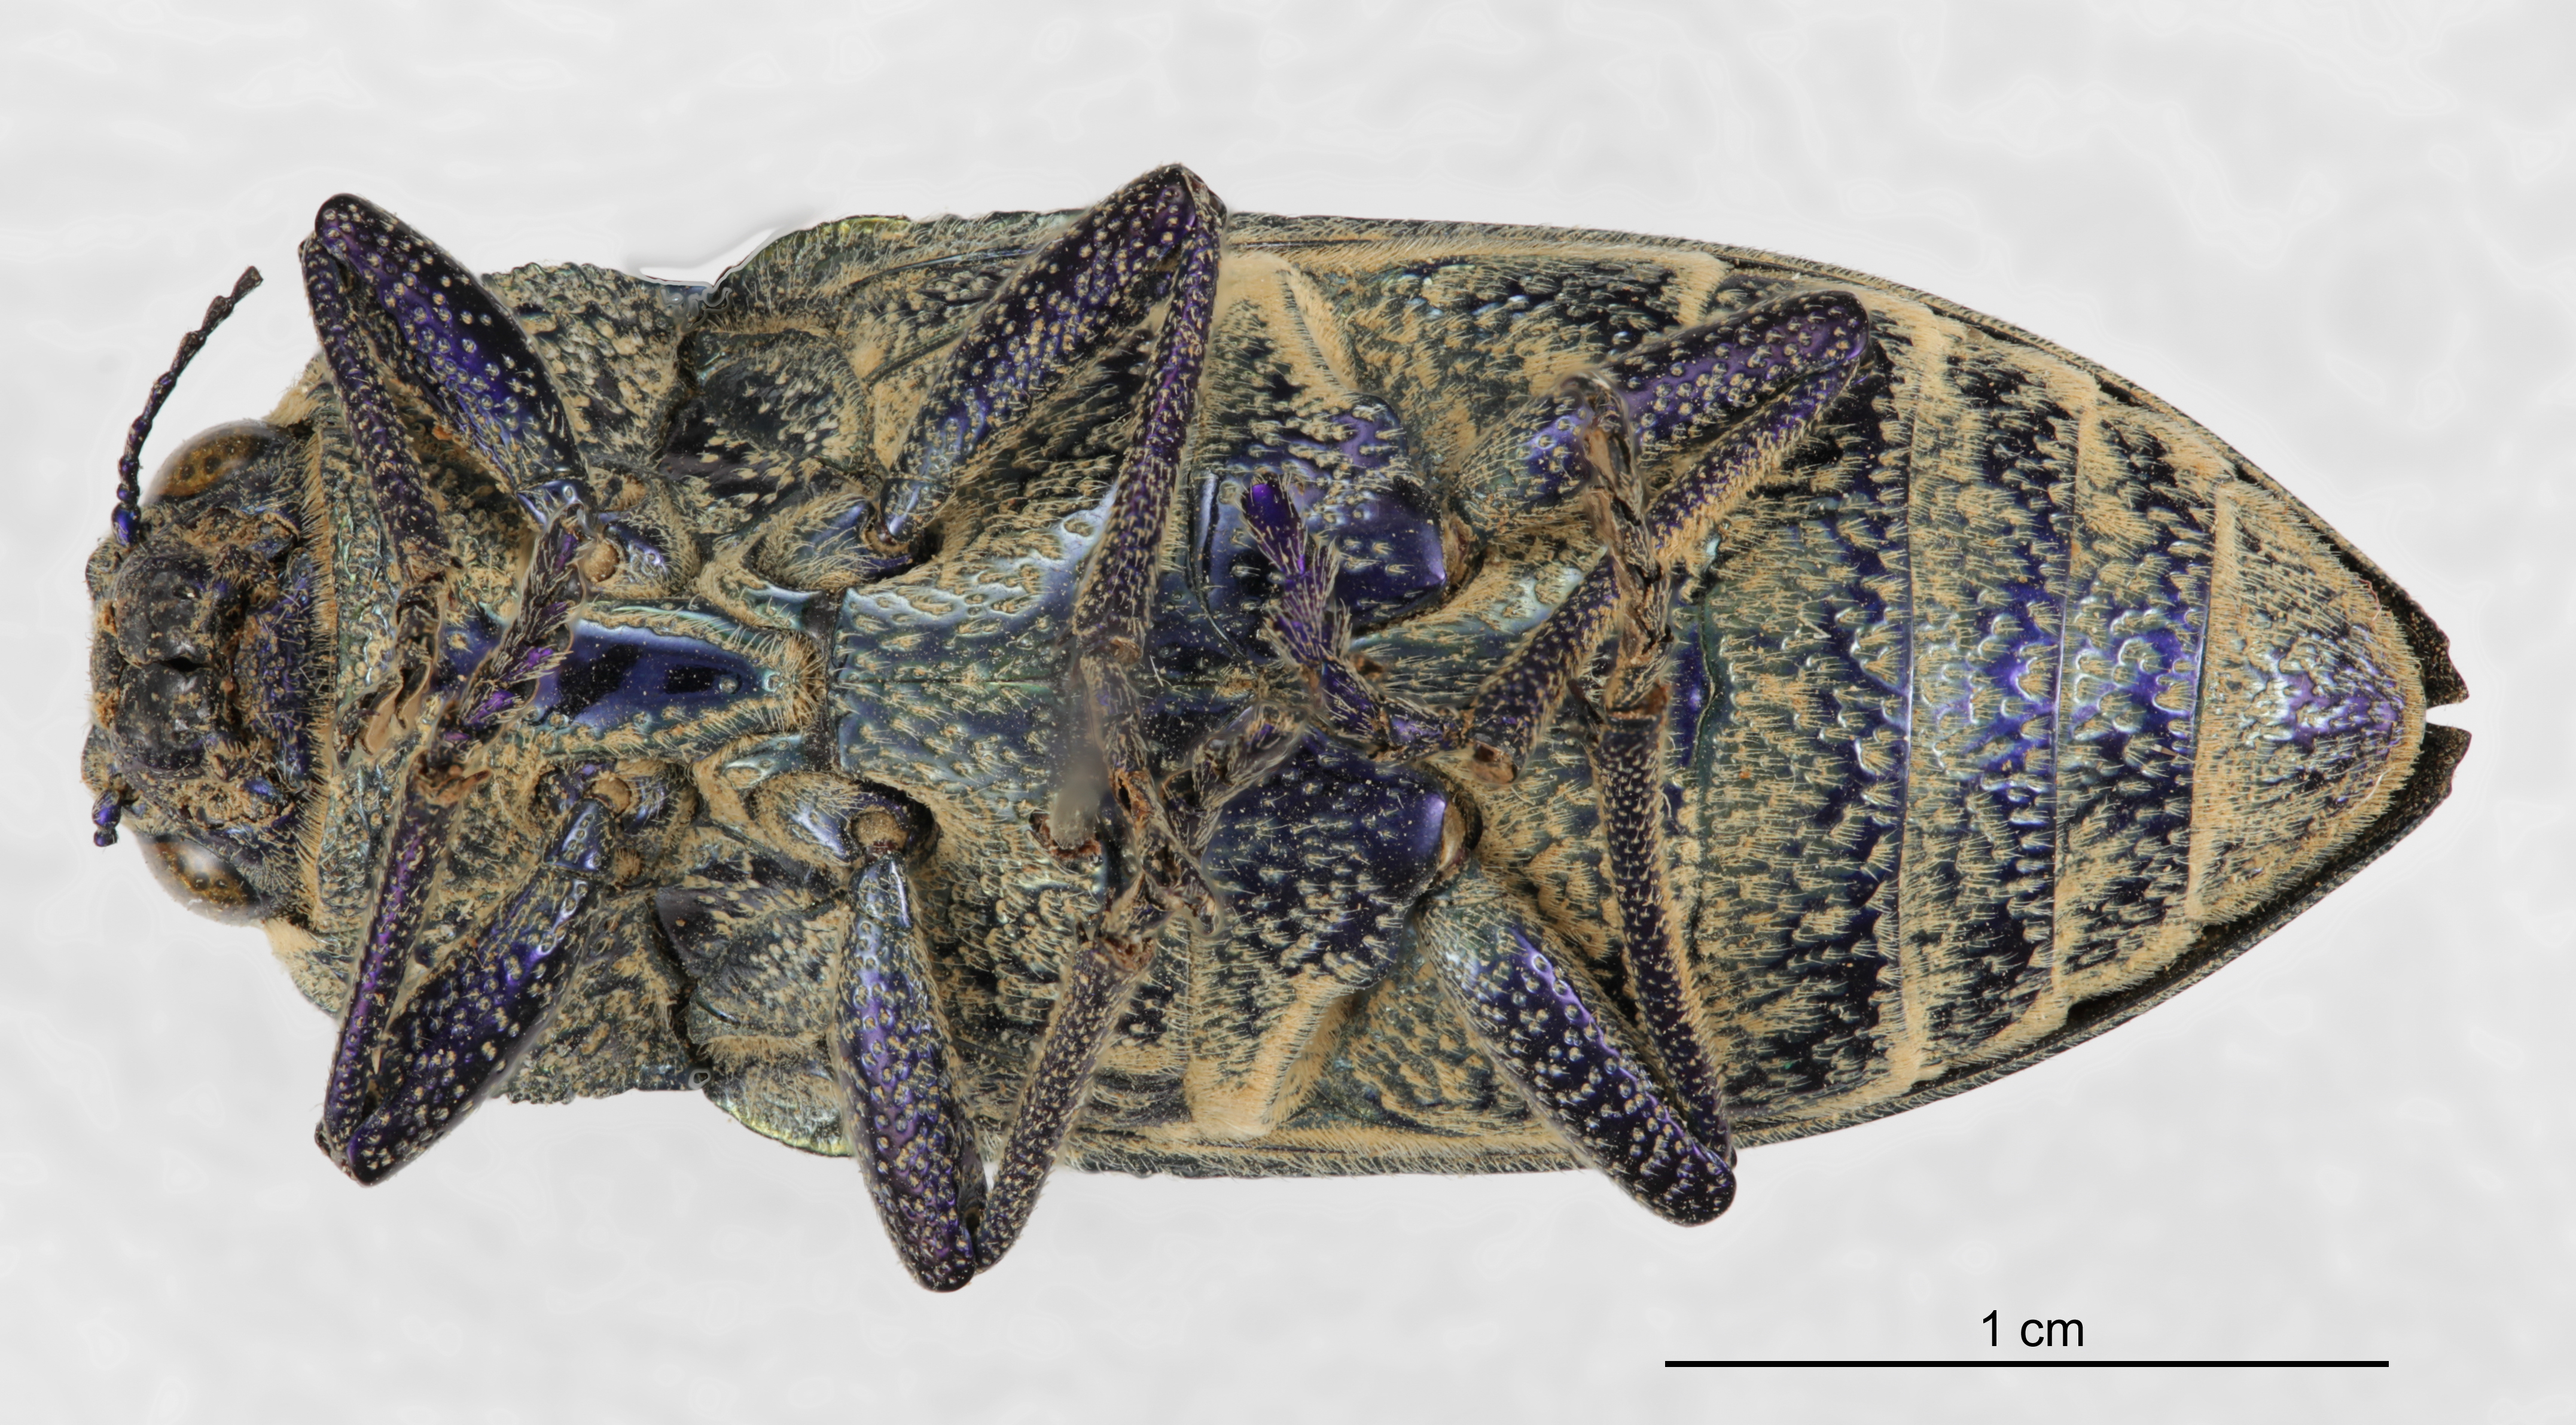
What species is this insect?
Lampetis drummondi
